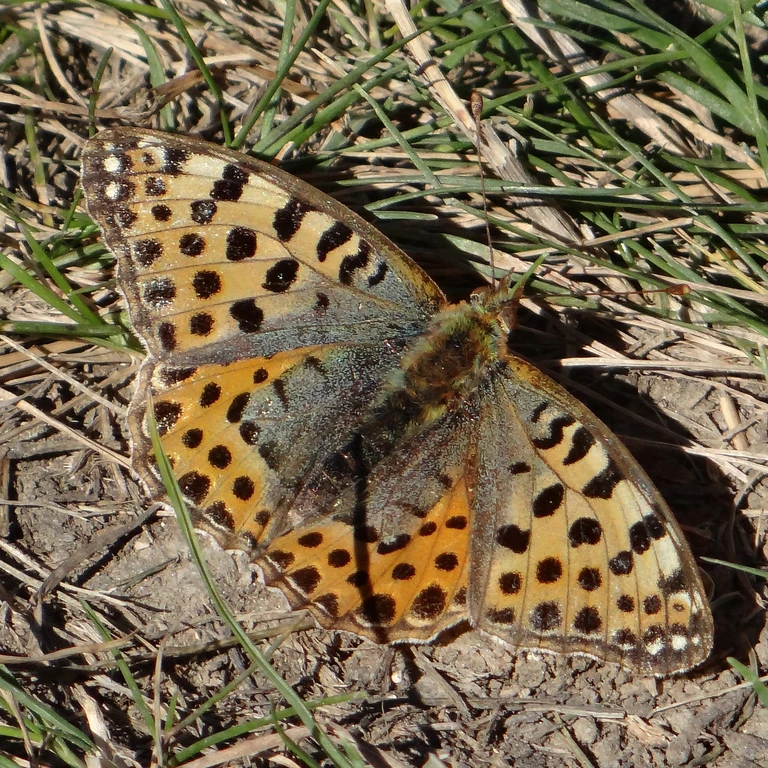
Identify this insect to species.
Issoria lathonia
